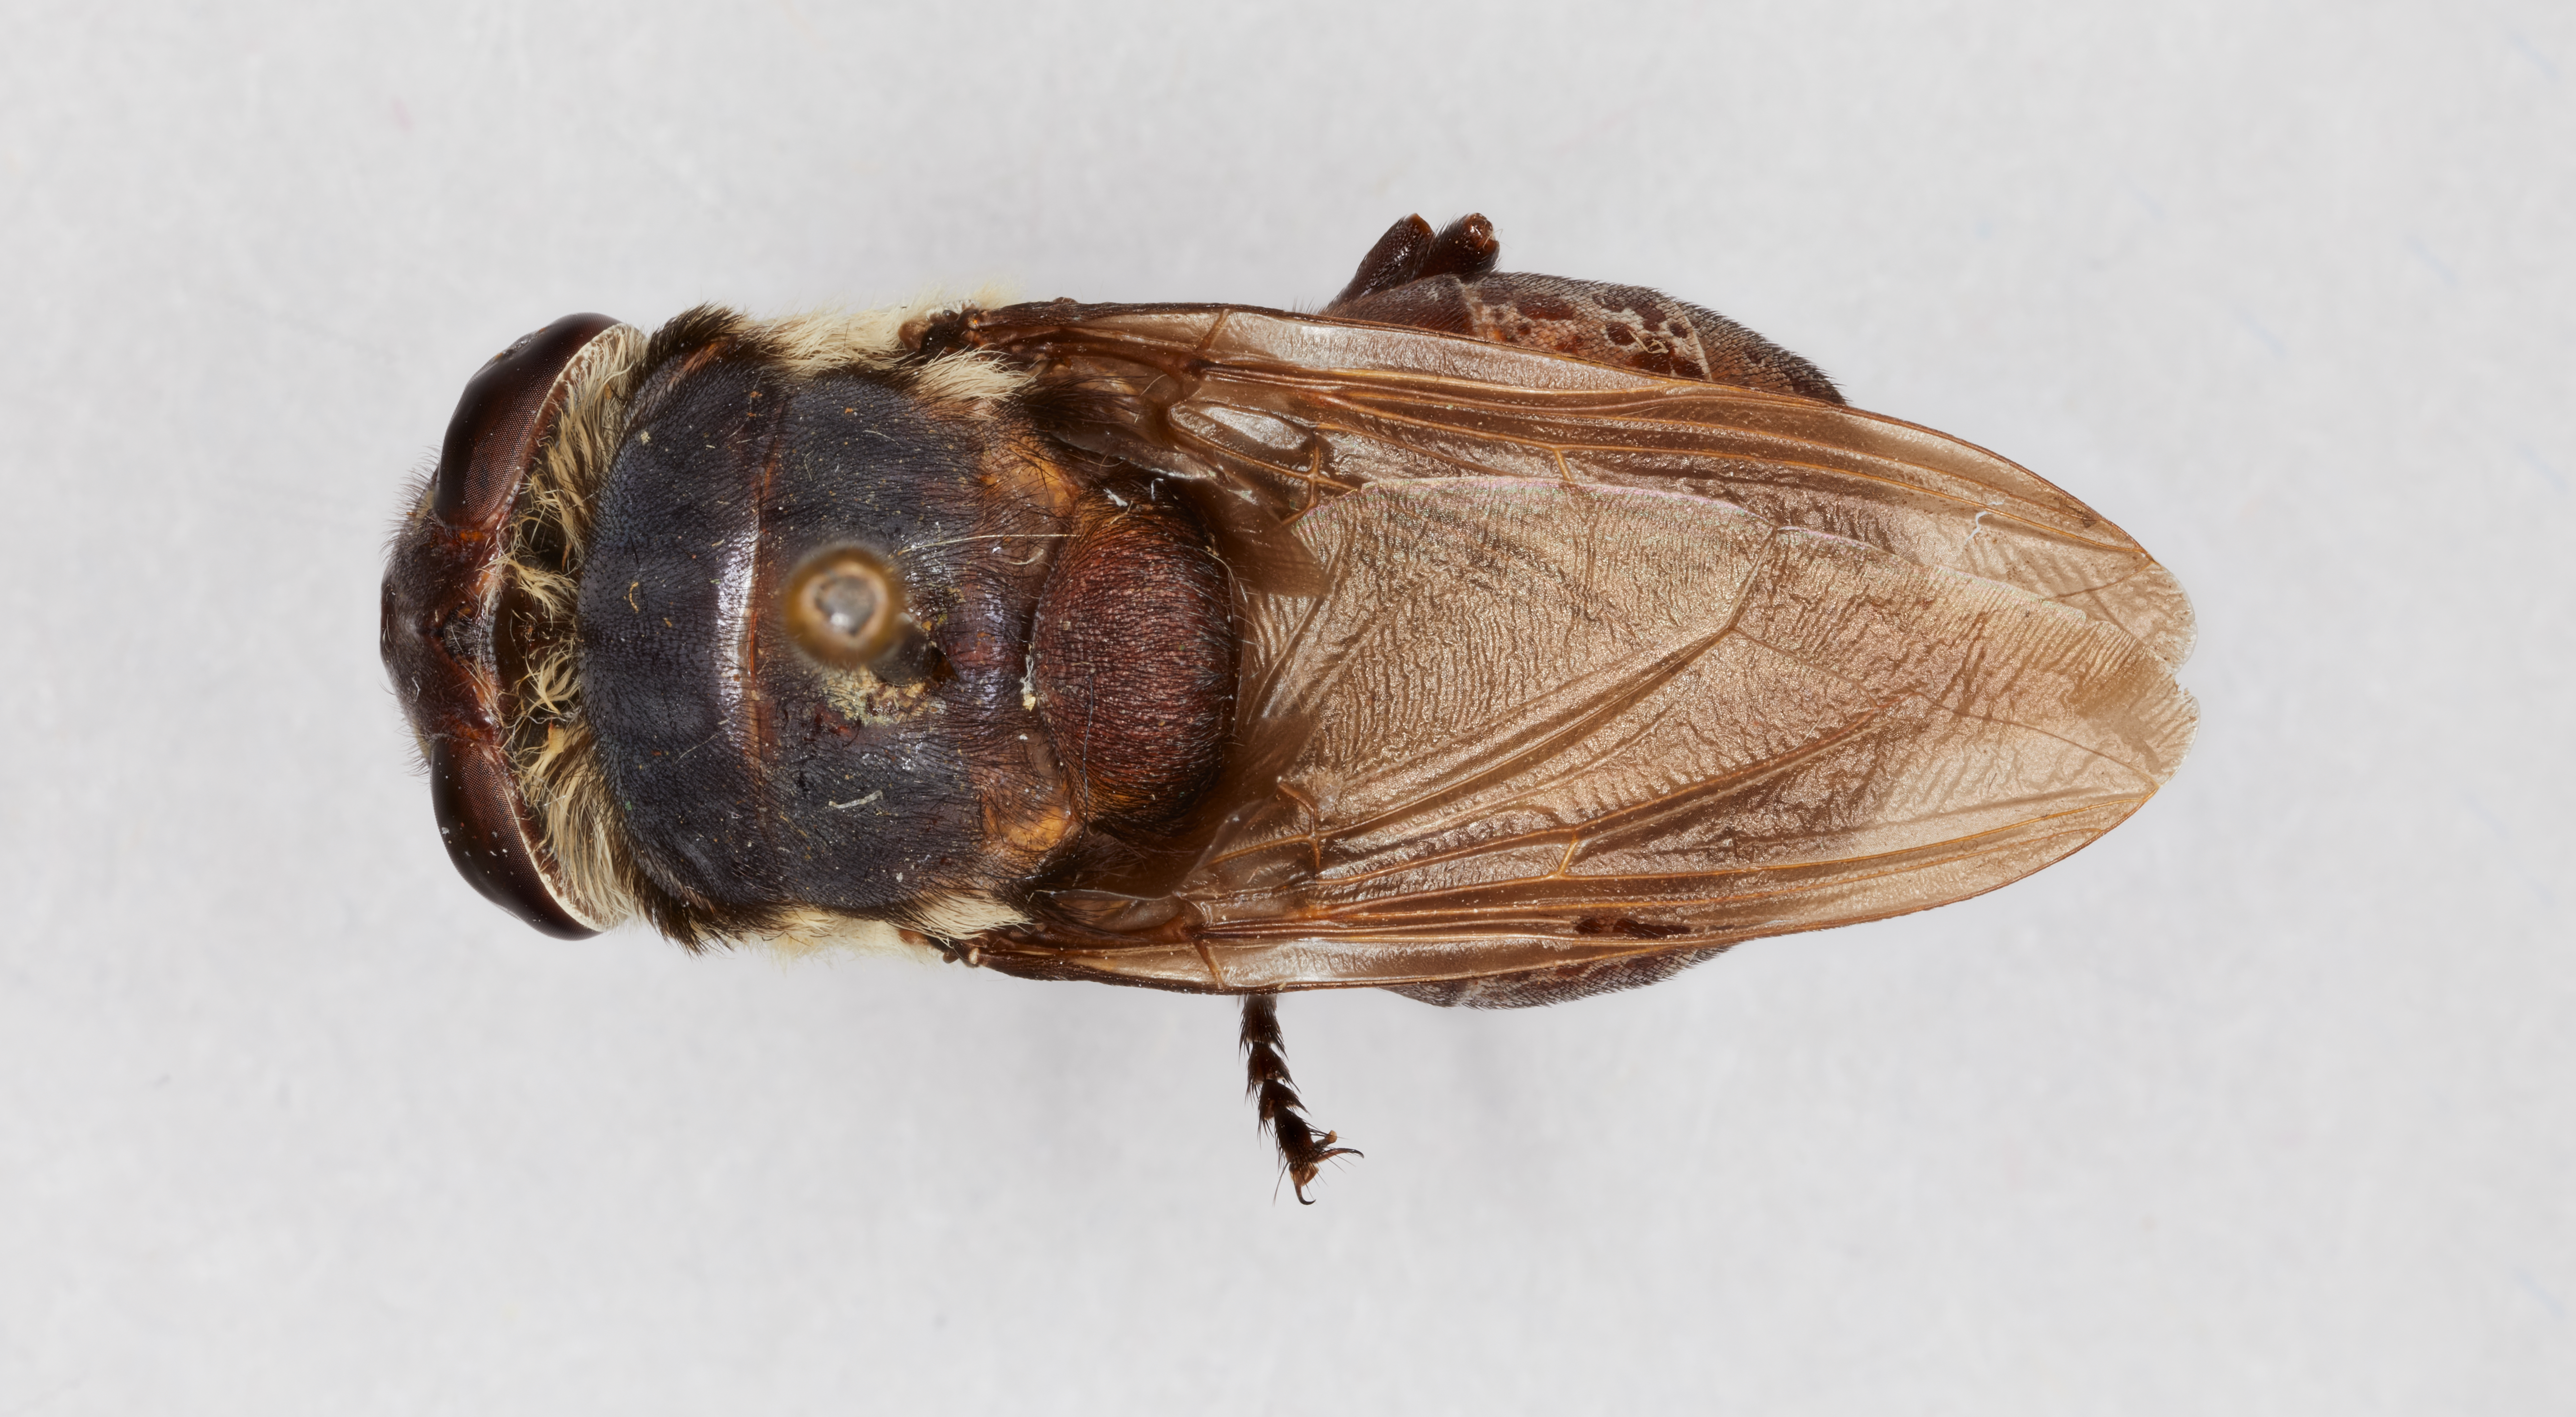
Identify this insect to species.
Cuterebra latifrons
